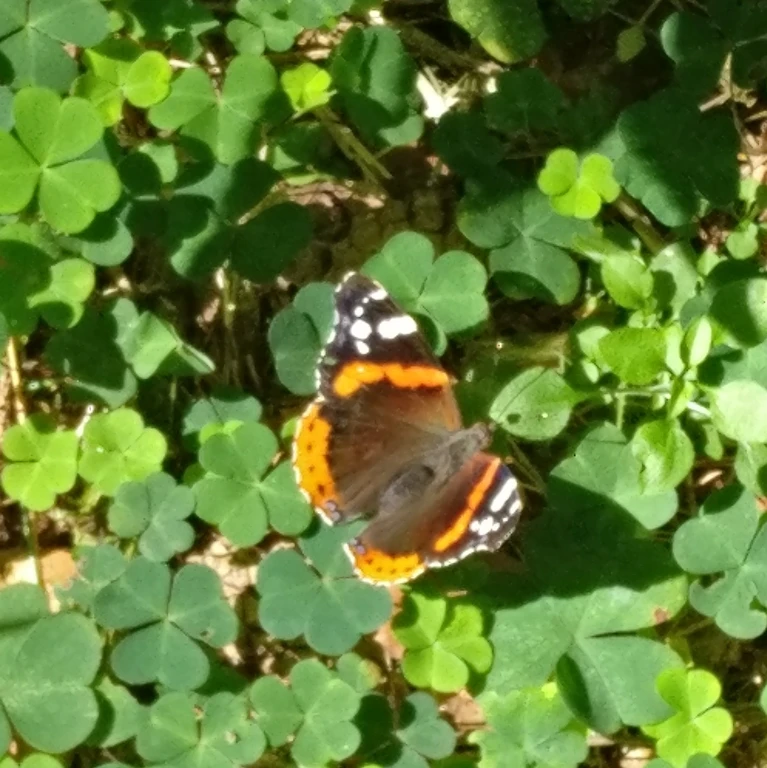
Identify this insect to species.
Vanessa atalanta
